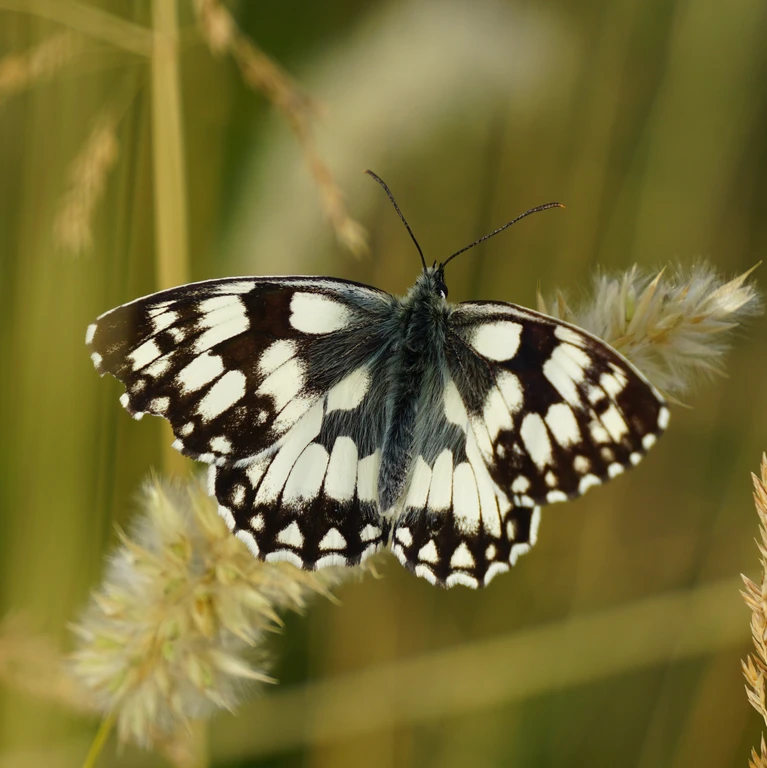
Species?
Melanargia galathea
